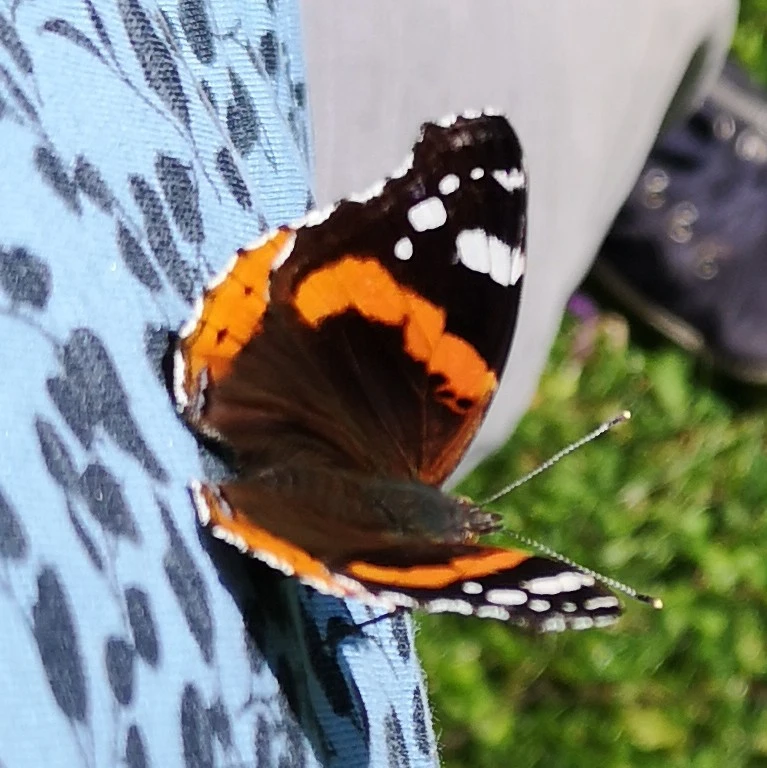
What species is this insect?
Vanessa atalanta
